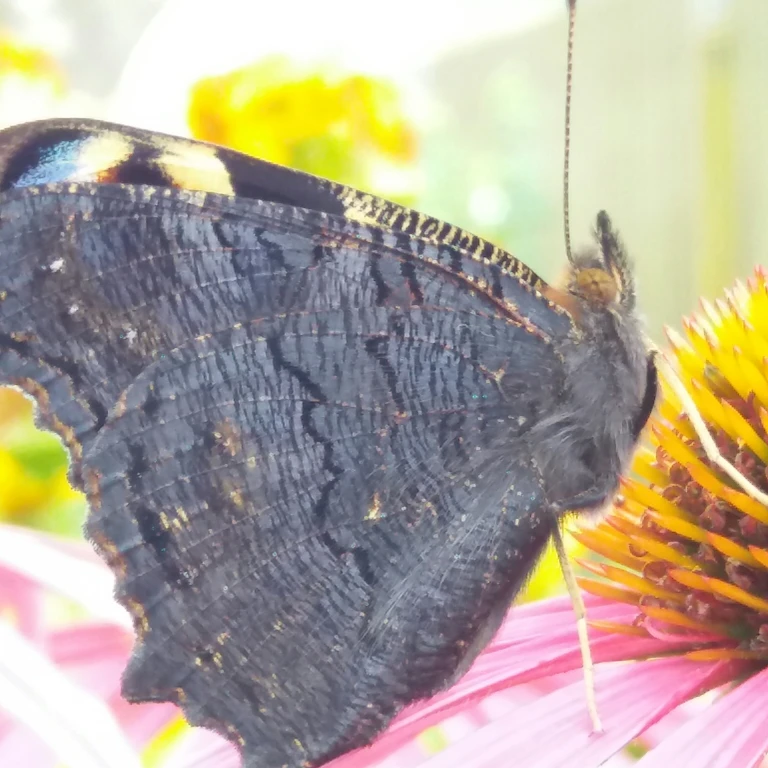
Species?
Aglais io
